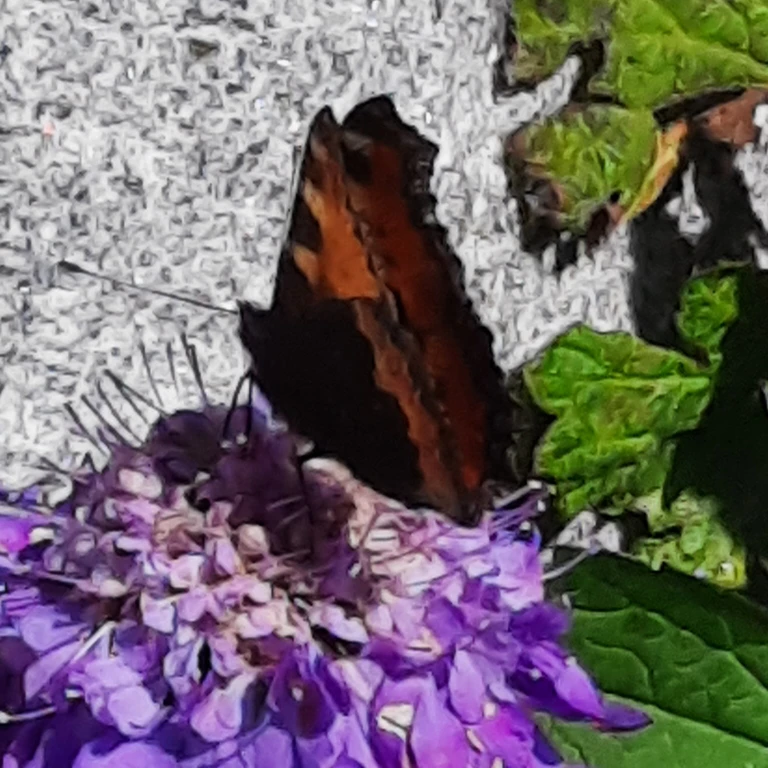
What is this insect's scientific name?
Aglais urticae
